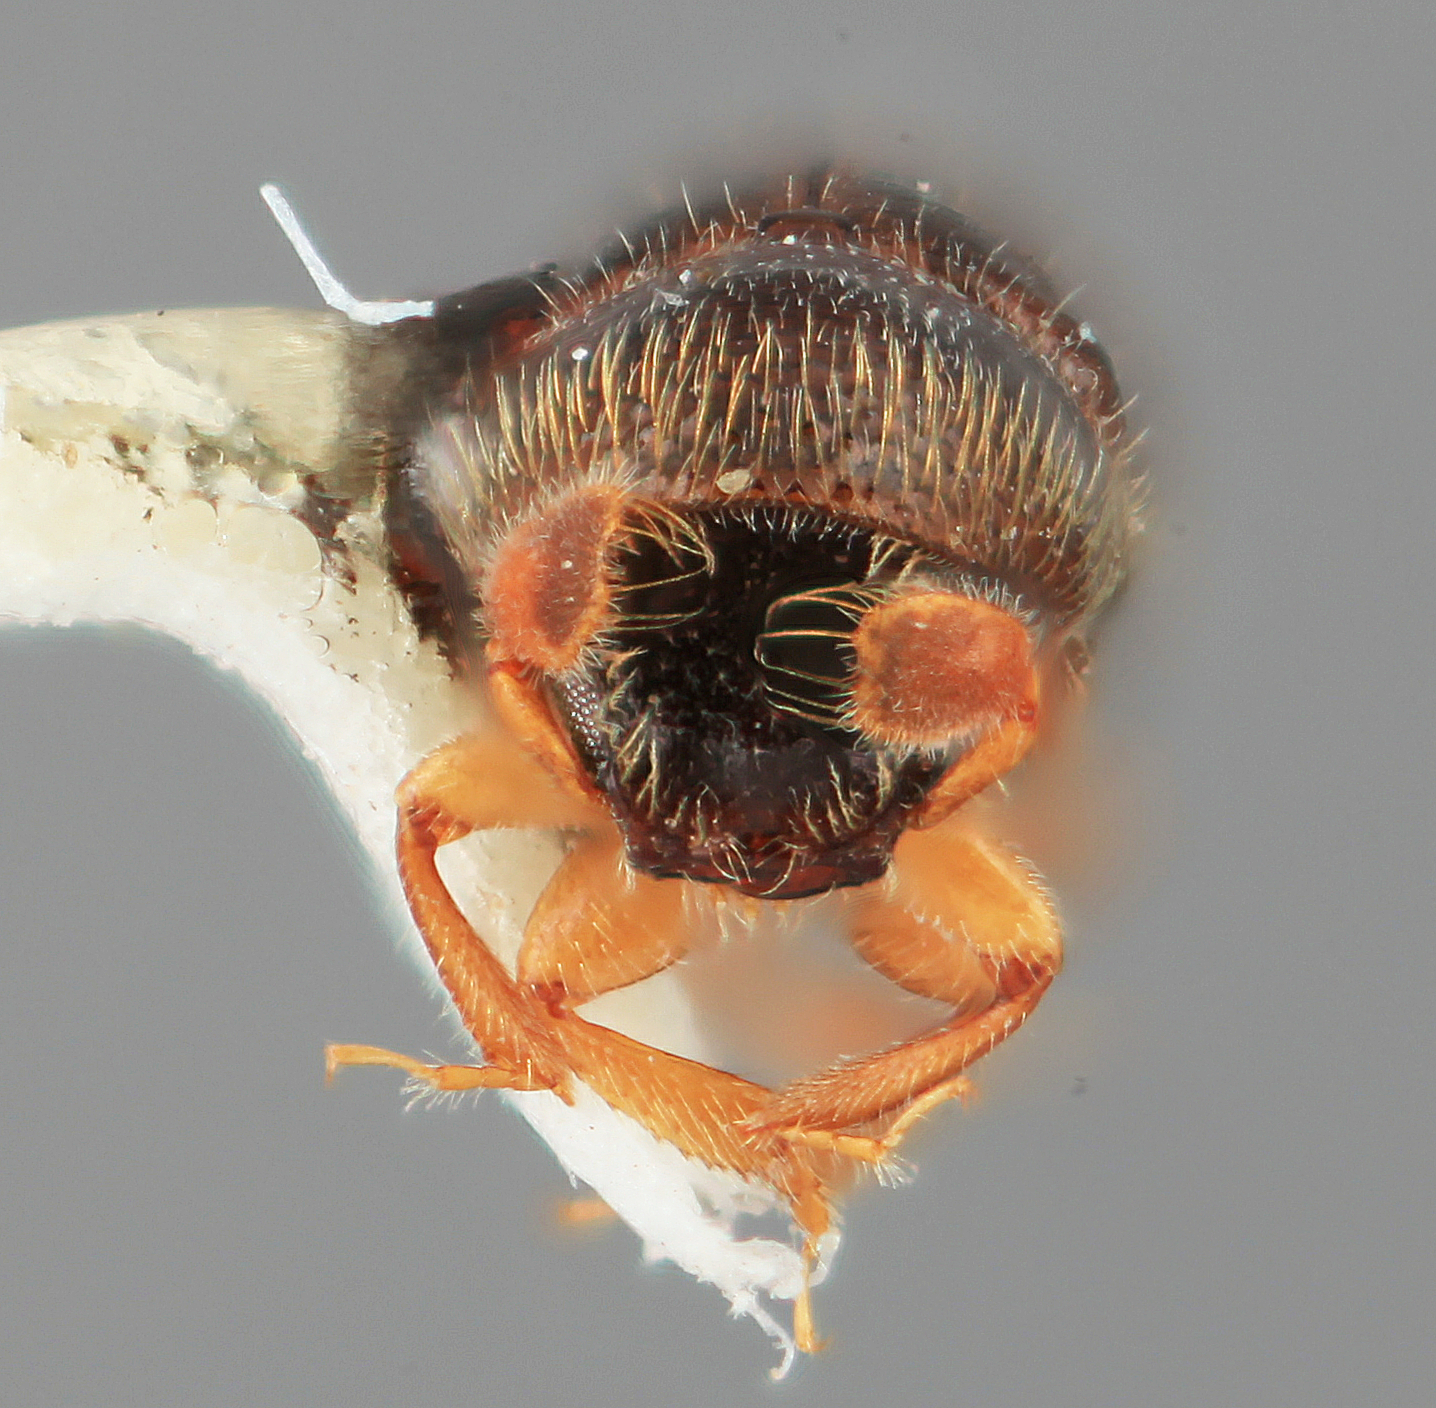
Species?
Corthyloxiphus frontalis
